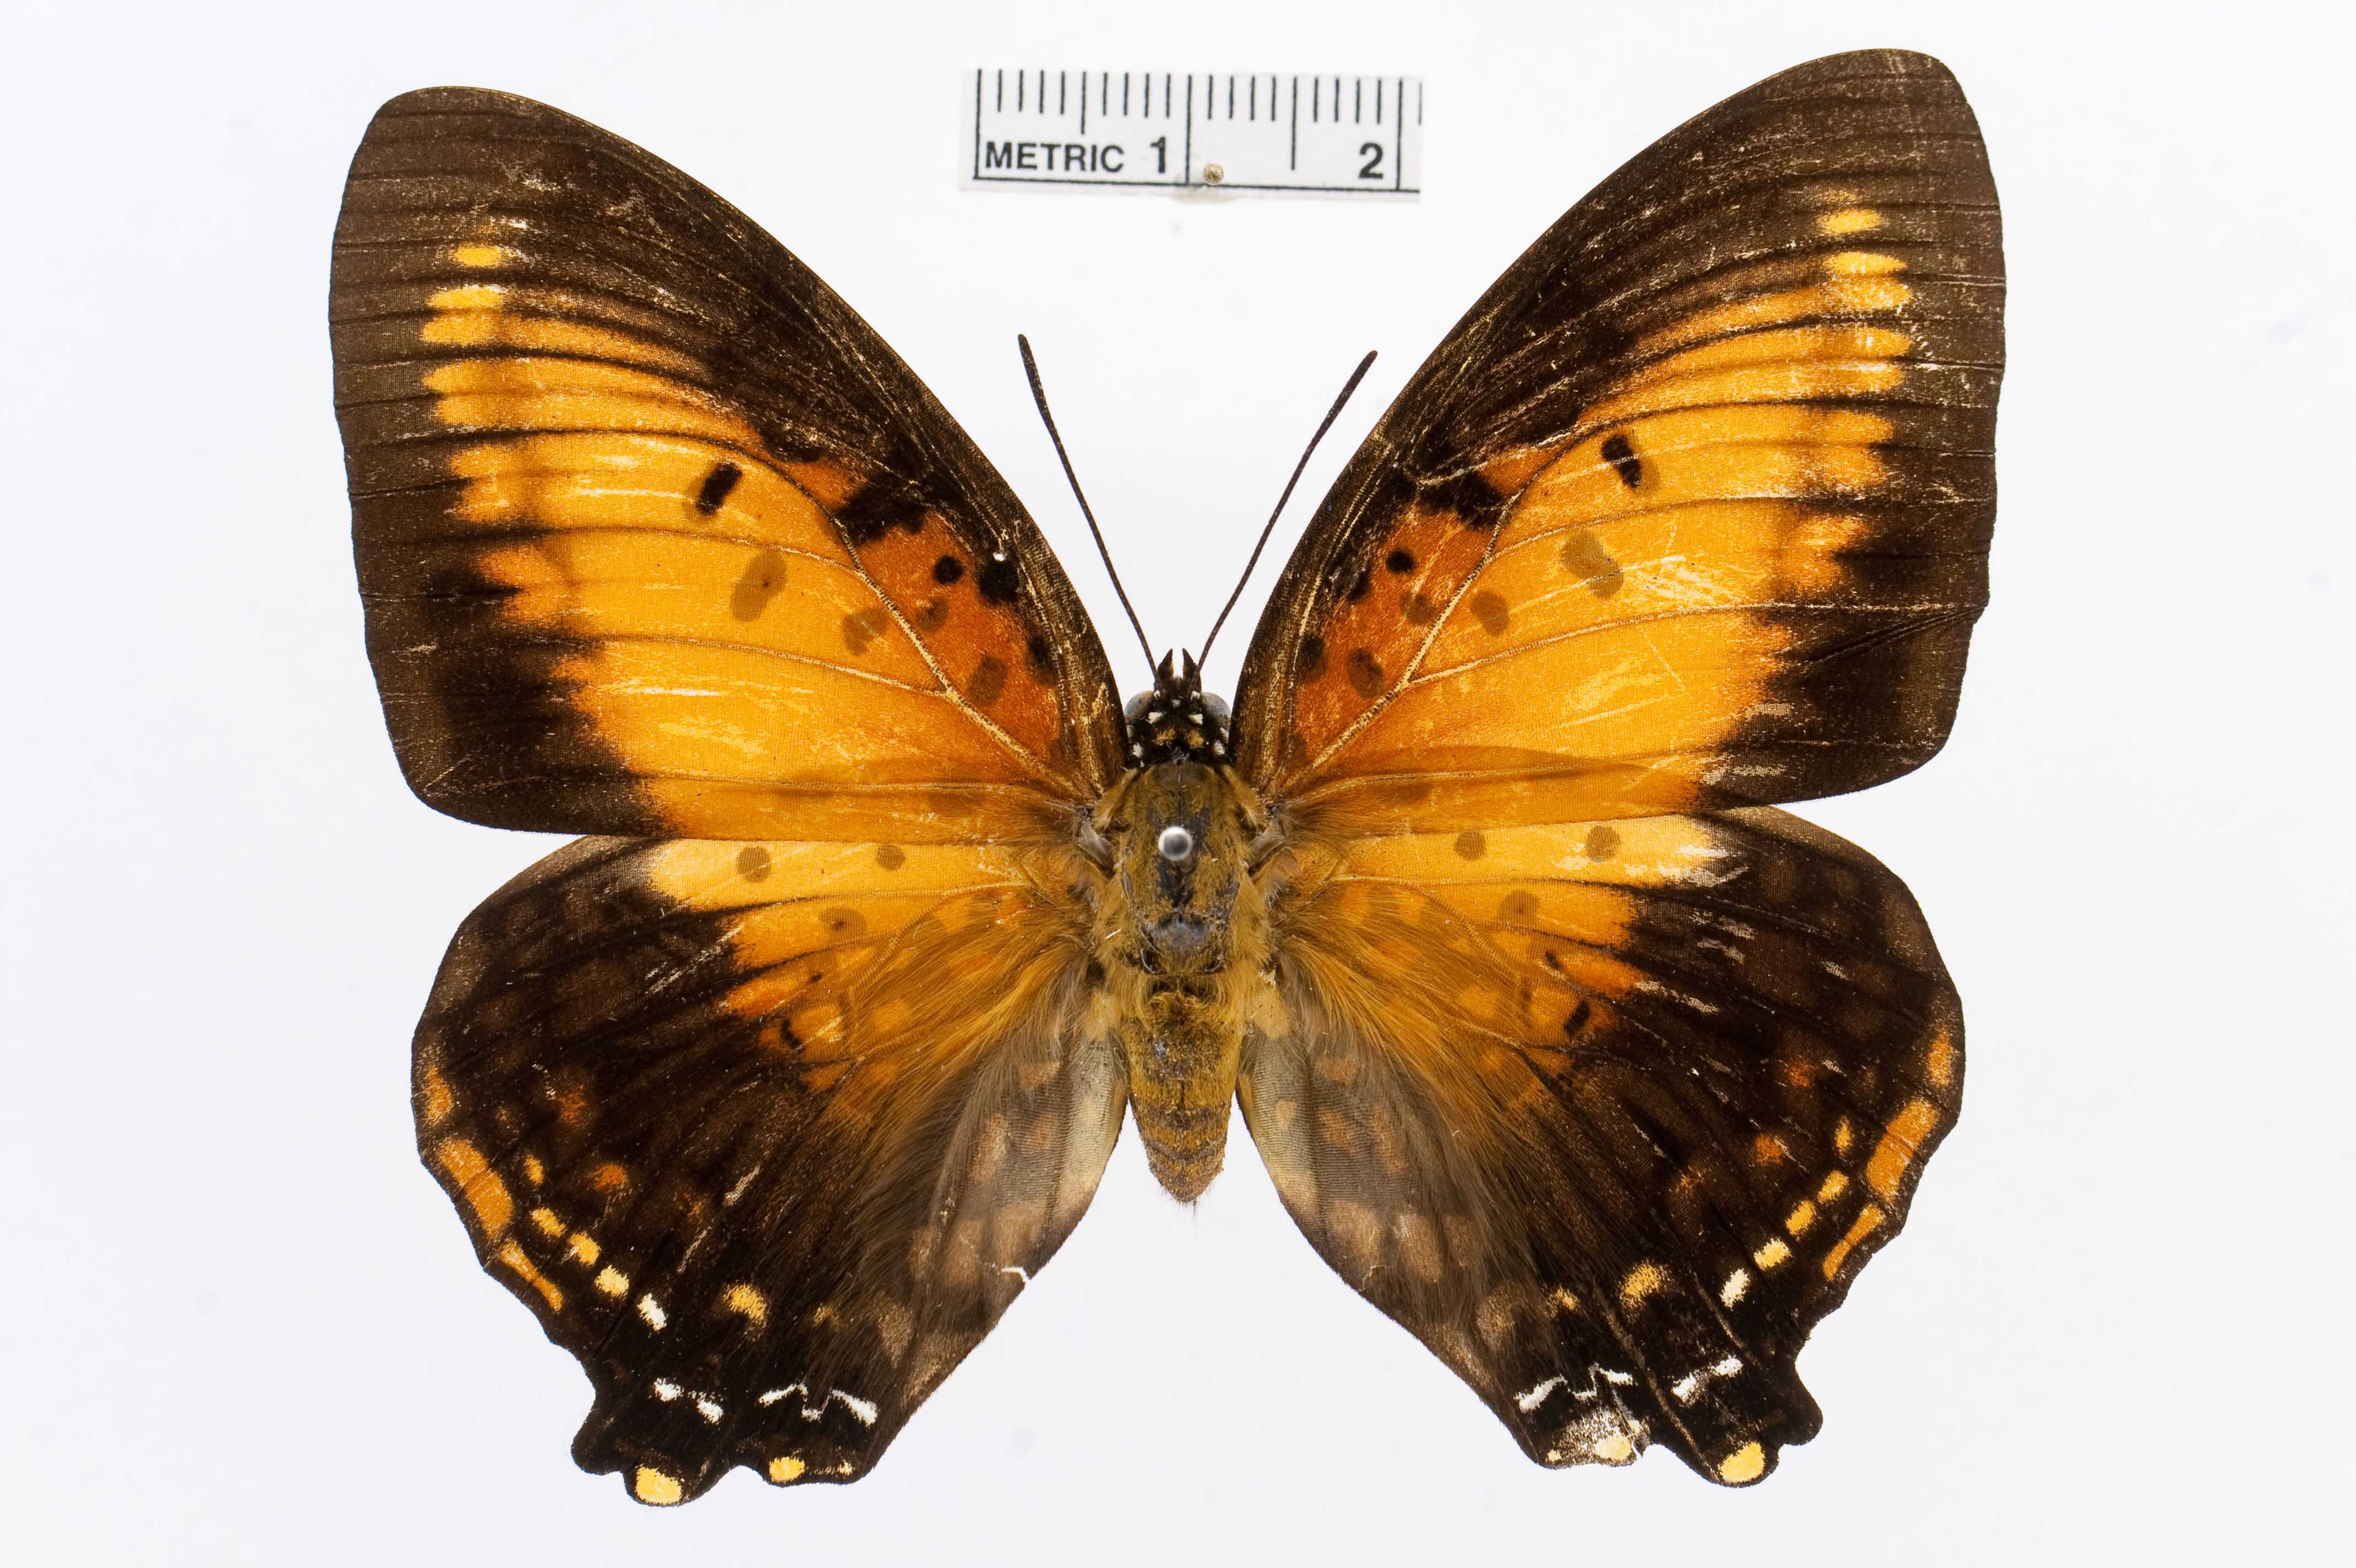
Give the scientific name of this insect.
Charaxes zingha
